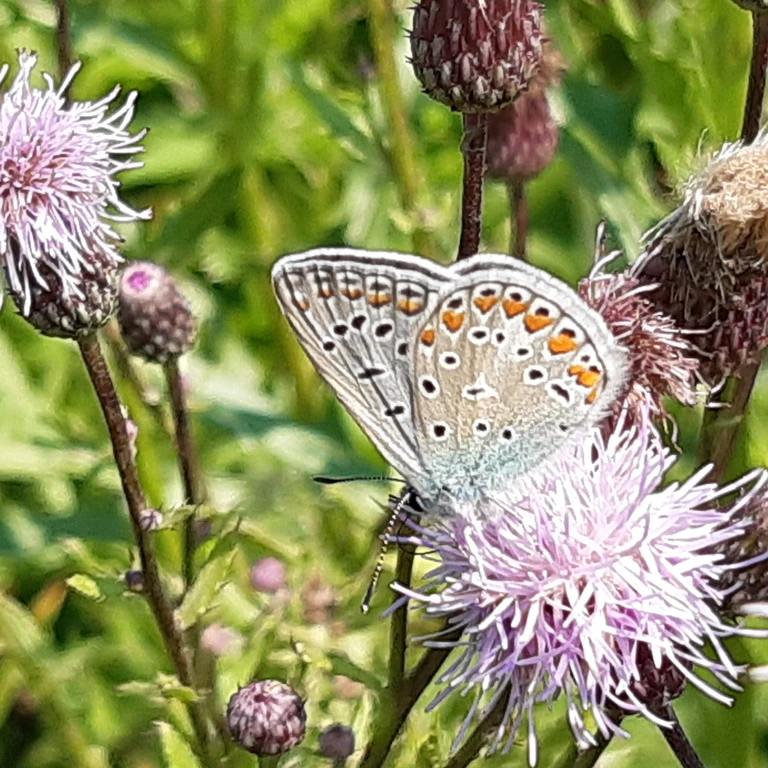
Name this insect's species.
Polyommatus icarus
